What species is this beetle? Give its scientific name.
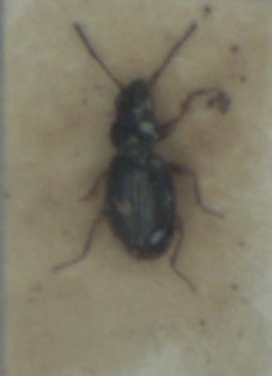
Bembidion gilvipes
